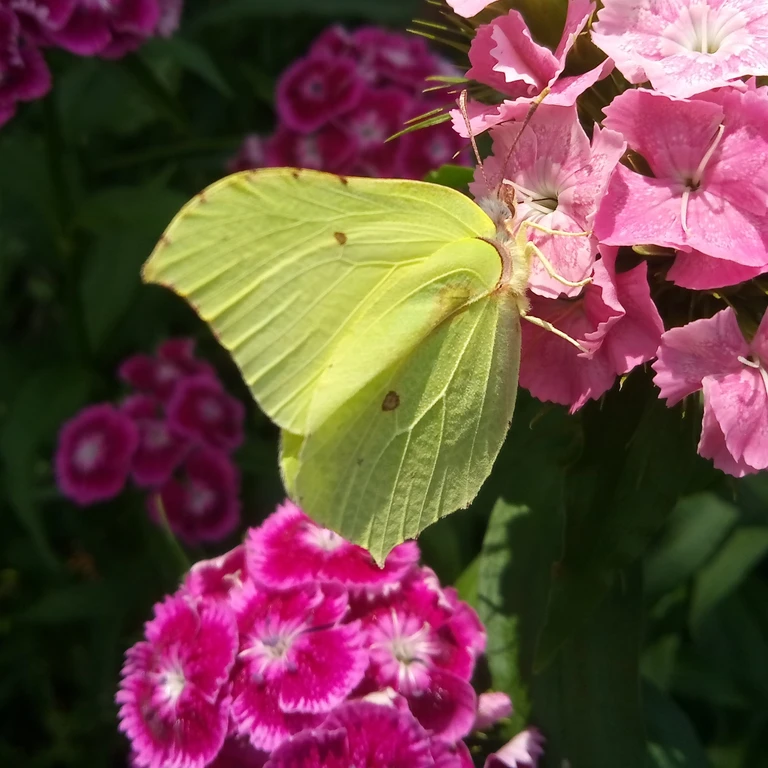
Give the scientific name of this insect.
Gonepteryx rhamni
